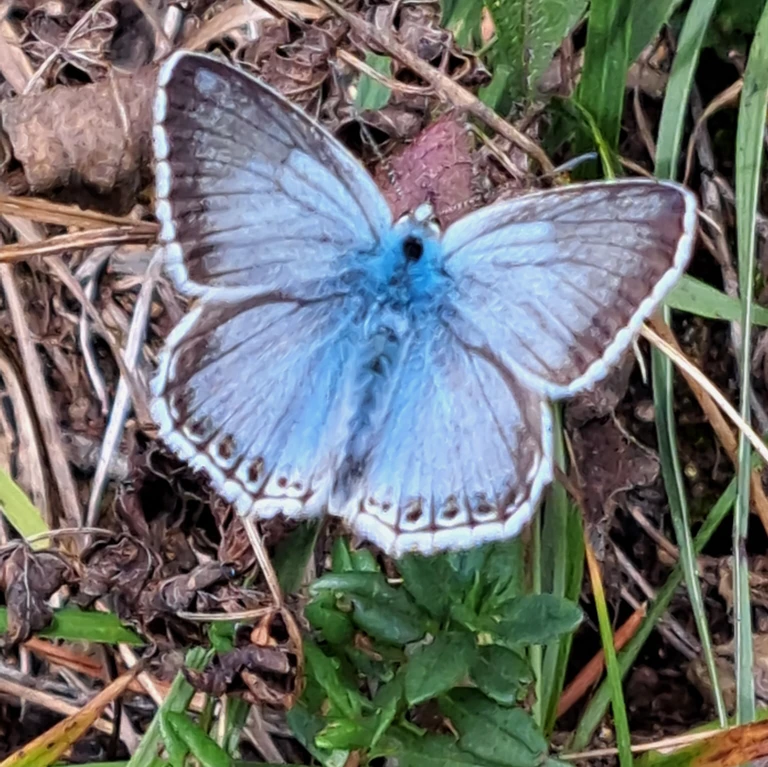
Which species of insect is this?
Lysandra coridon
